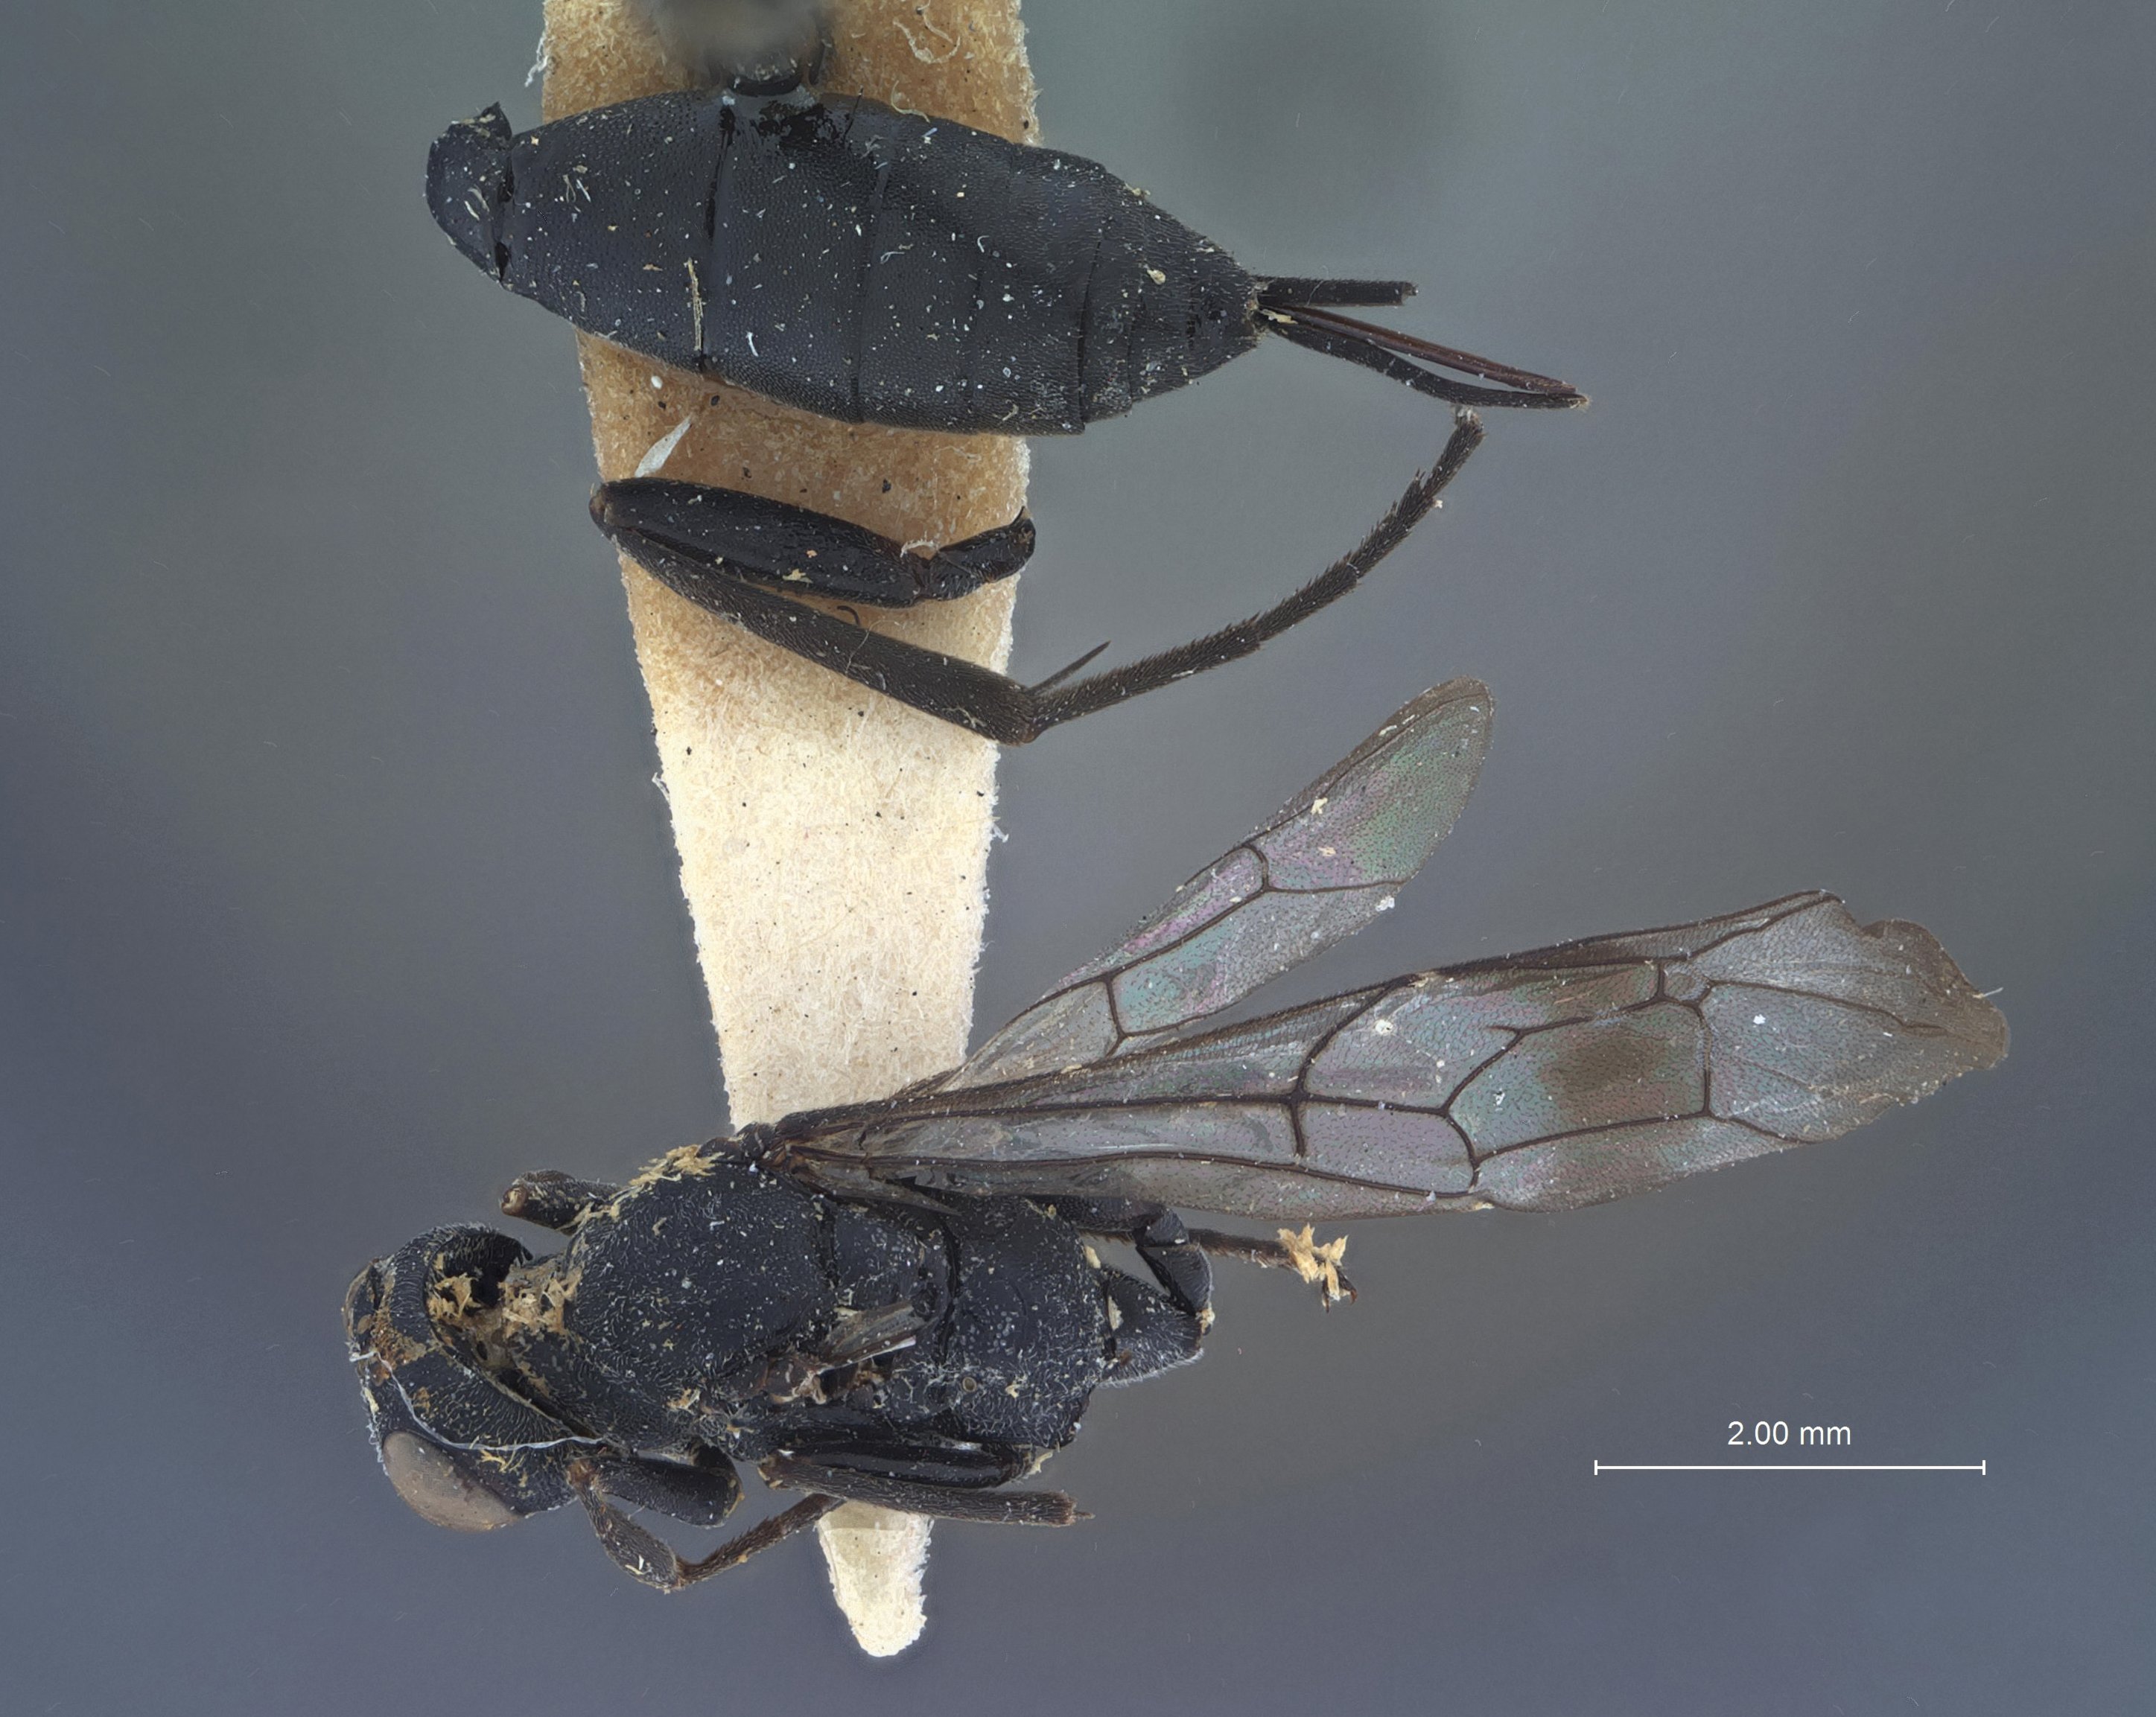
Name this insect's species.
Xylophruridea agrili
